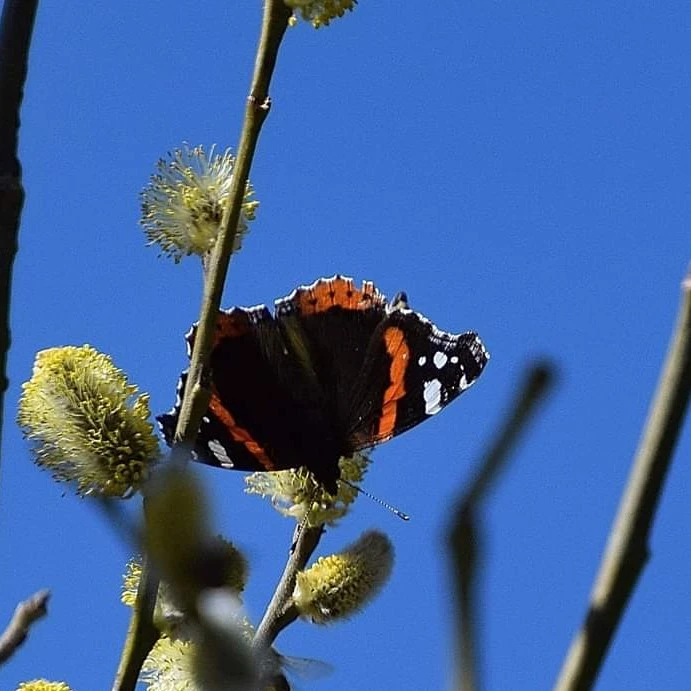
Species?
Vanessa atalanta
